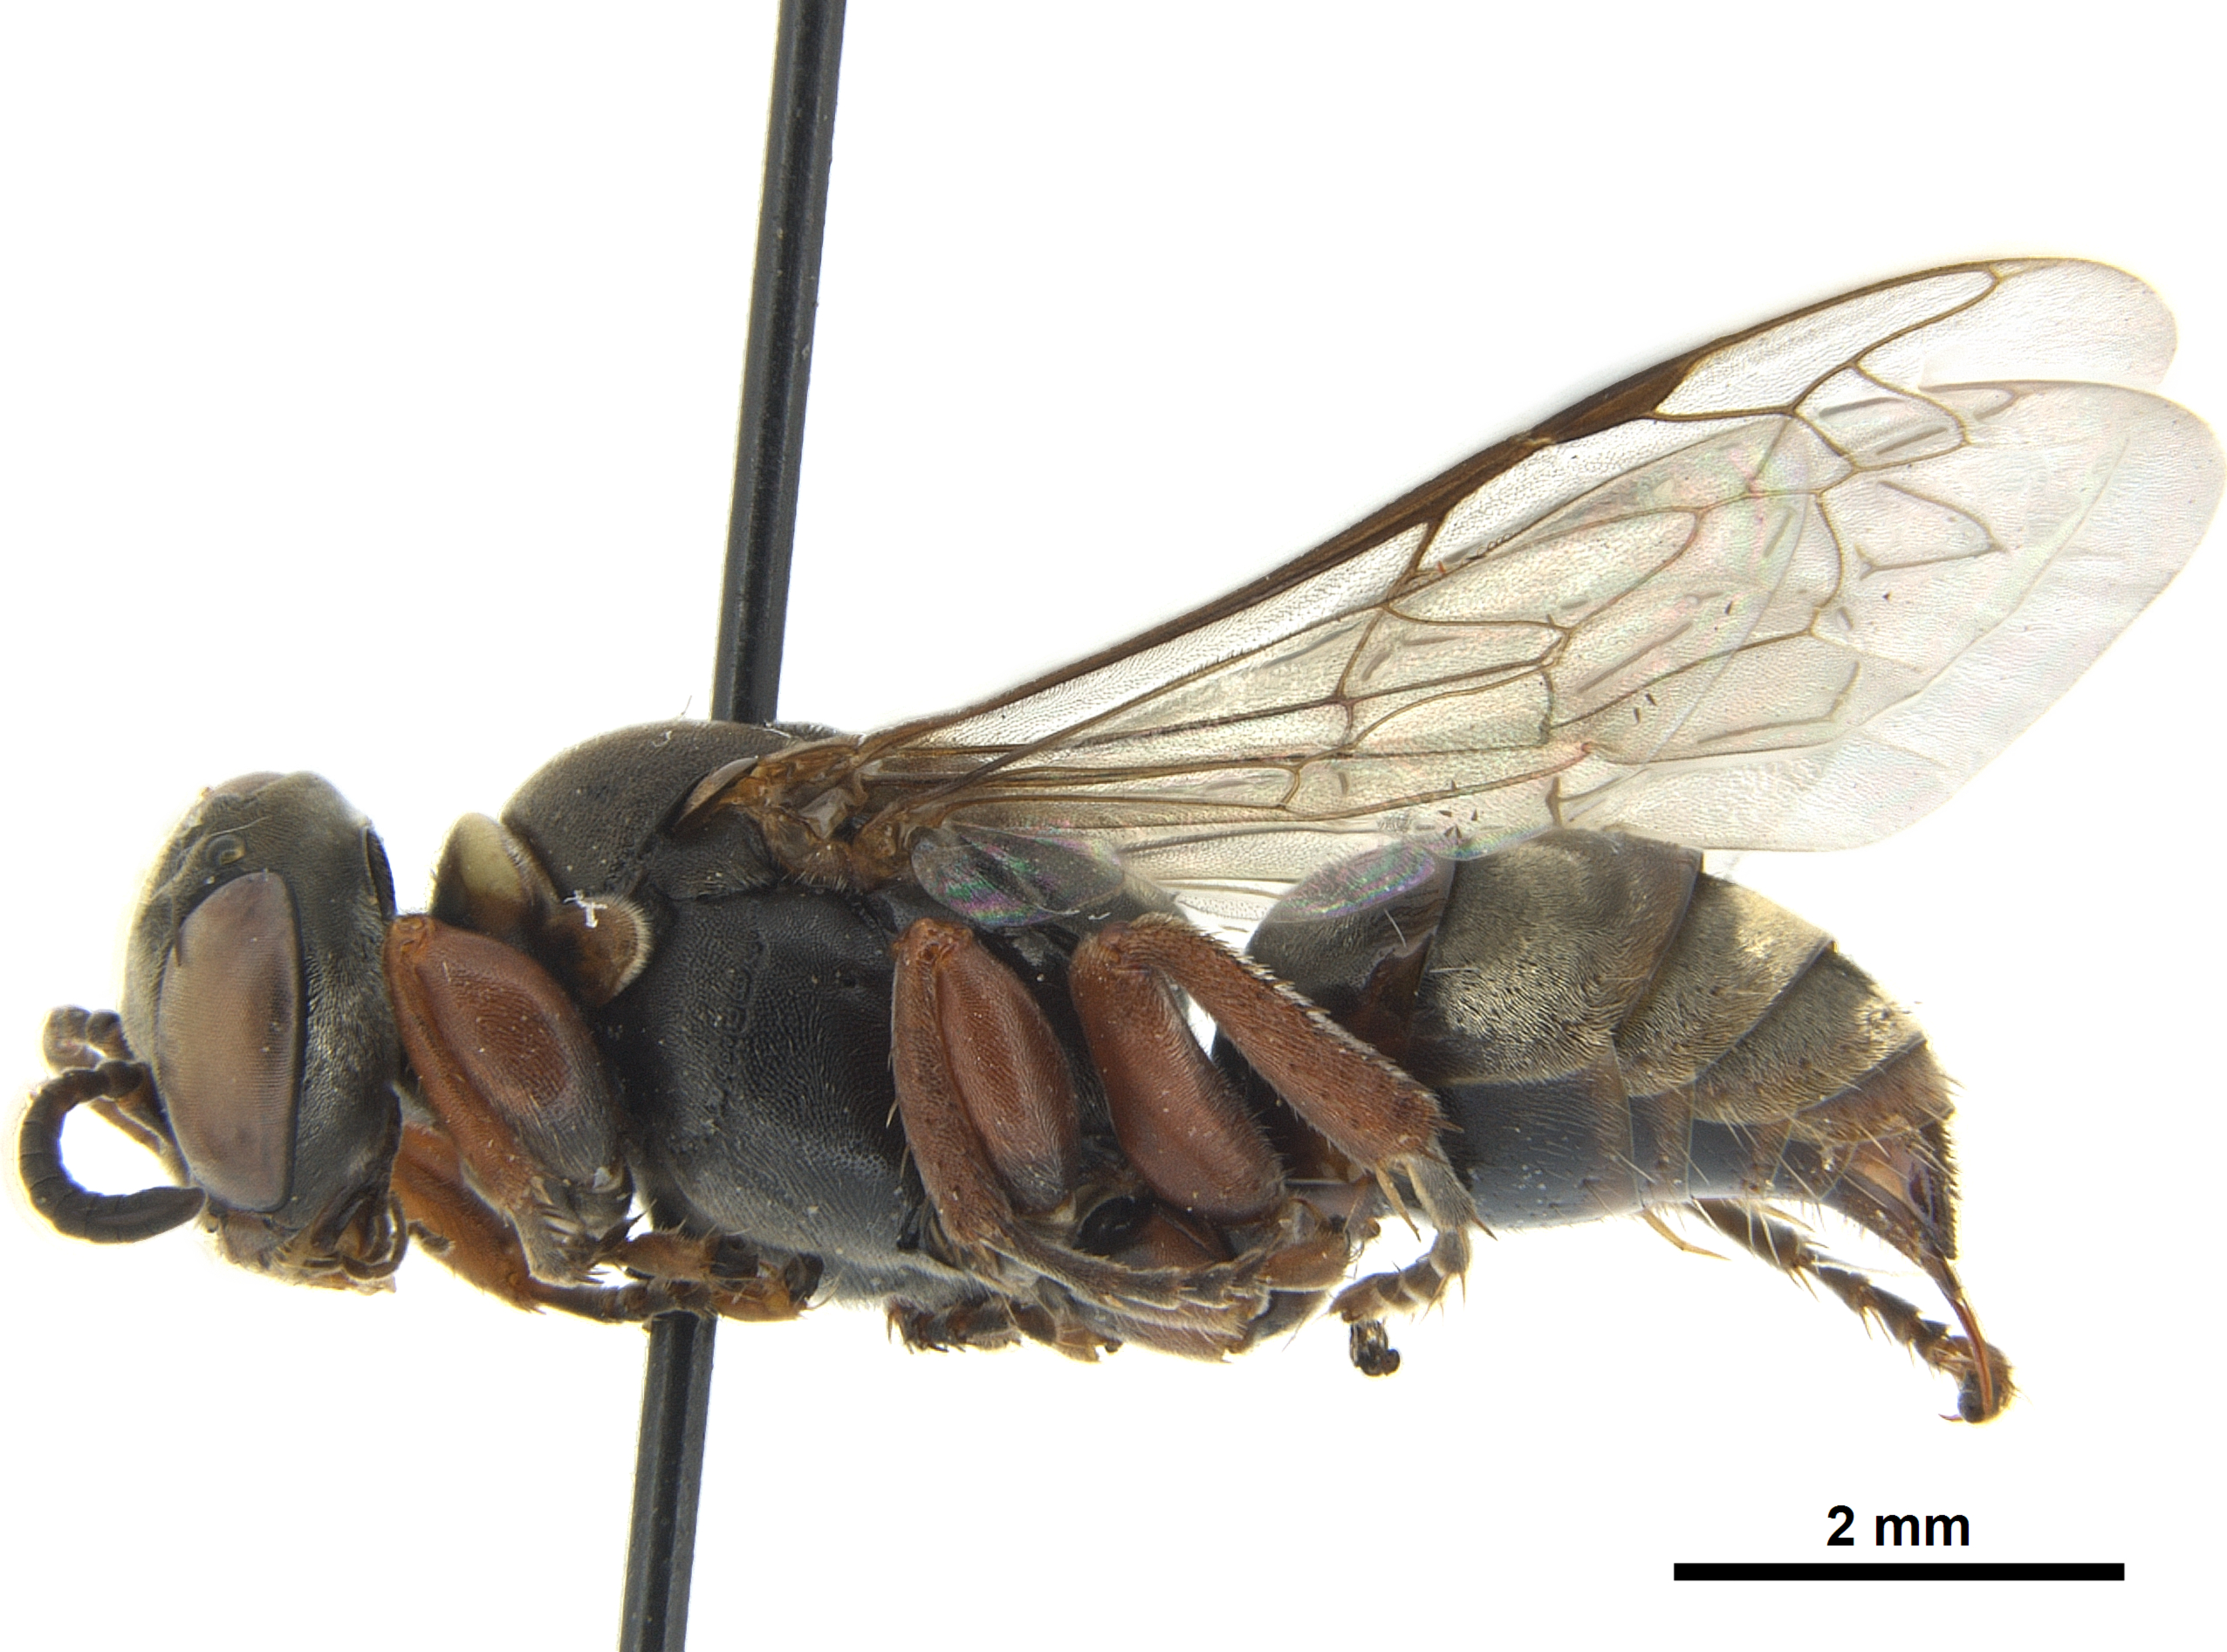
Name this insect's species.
Sericophorus relucens
